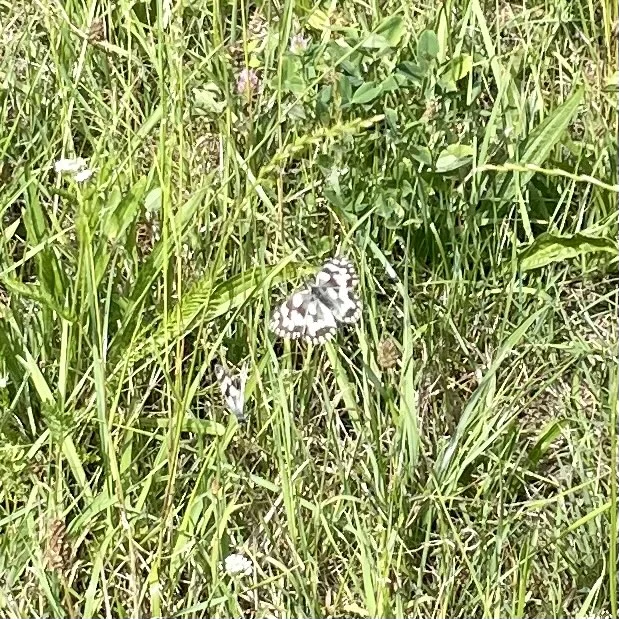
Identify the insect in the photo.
Melanargia galathea
